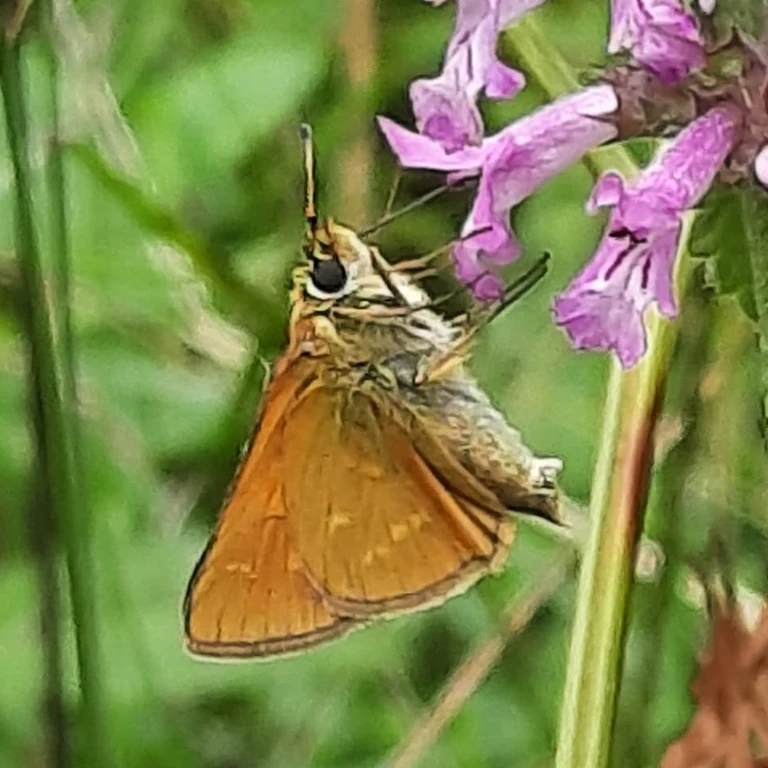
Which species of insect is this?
Ochlodes sylvanus (also Ochlodes venata)
